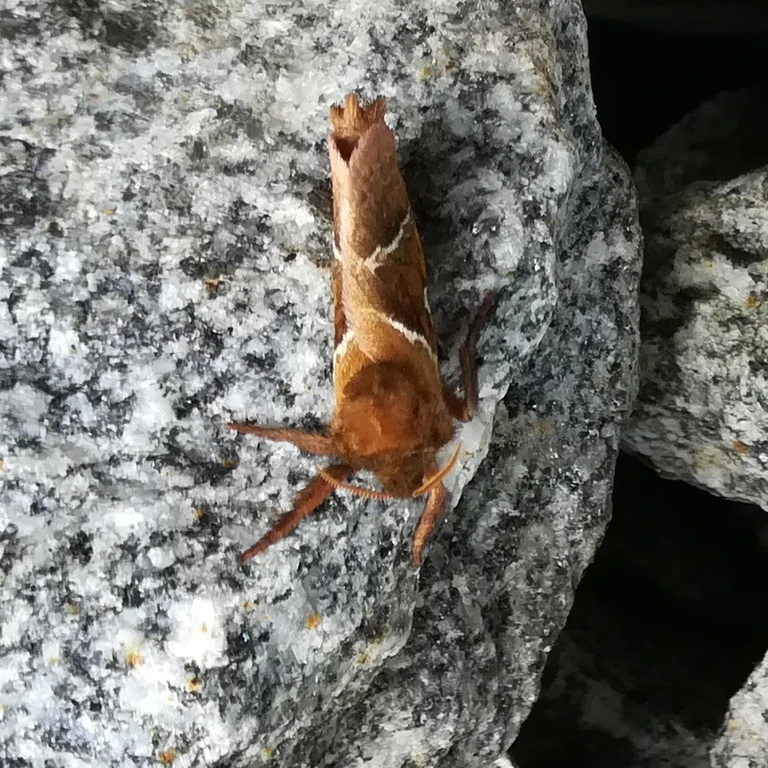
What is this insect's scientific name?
Triodia sylvina
